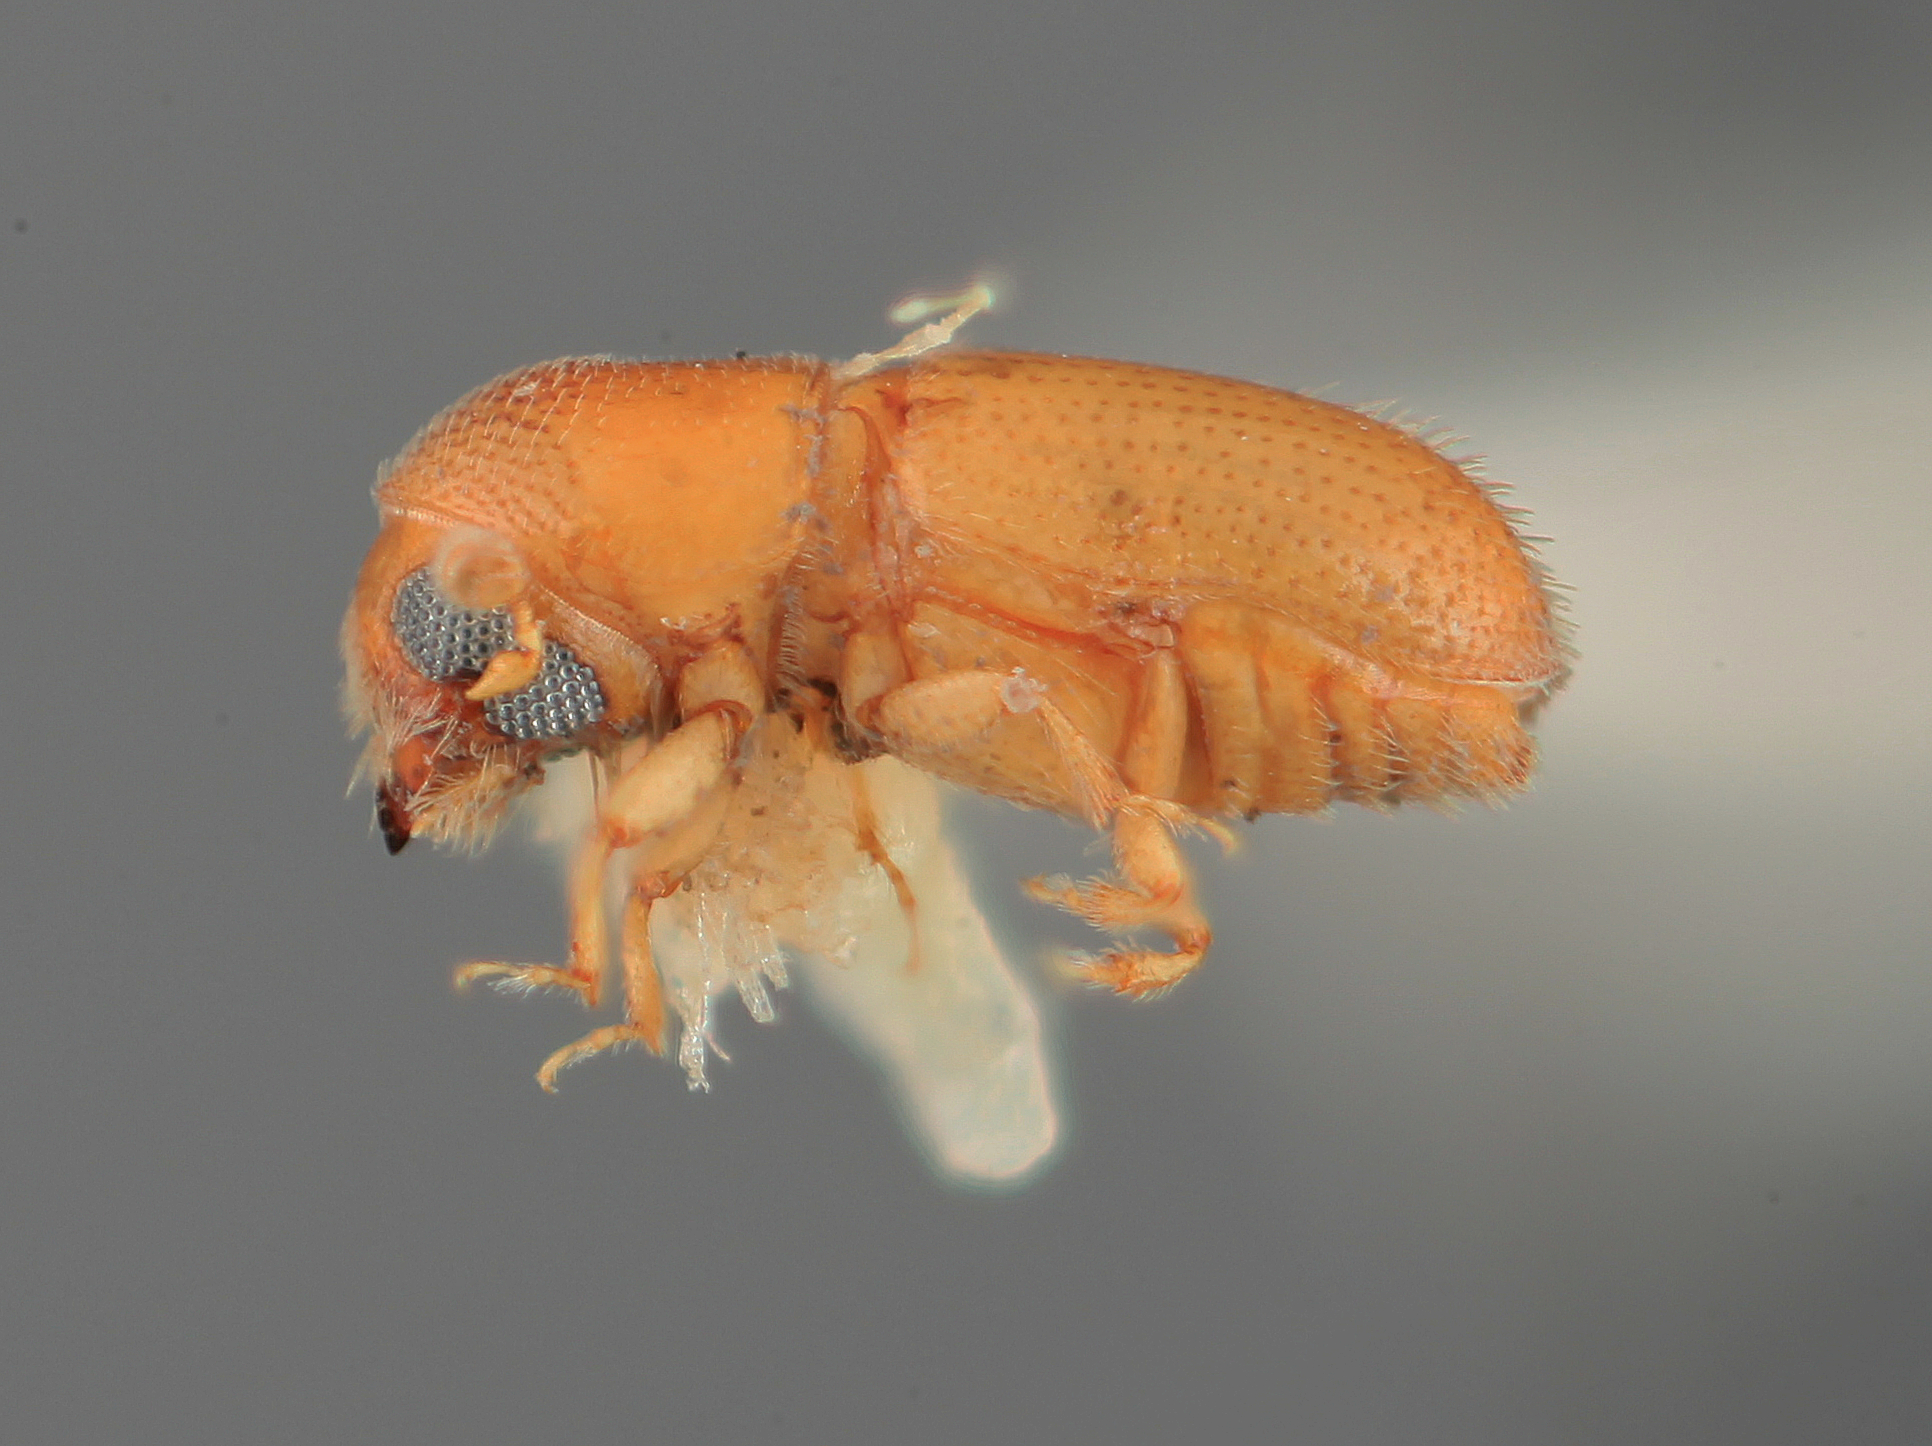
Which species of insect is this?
Araptus cuspidus
